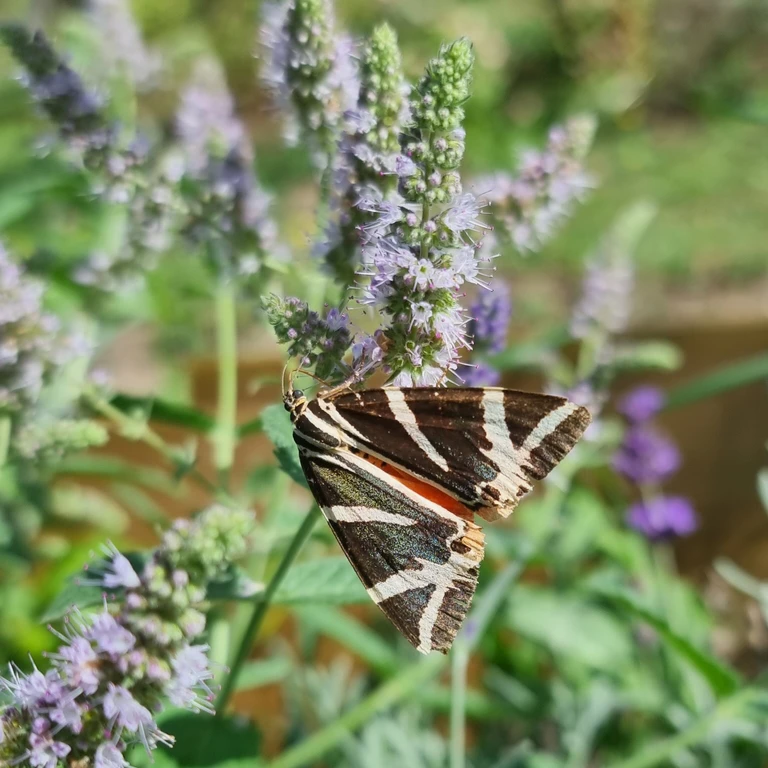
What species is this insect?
Euplagia quadripunctaria
